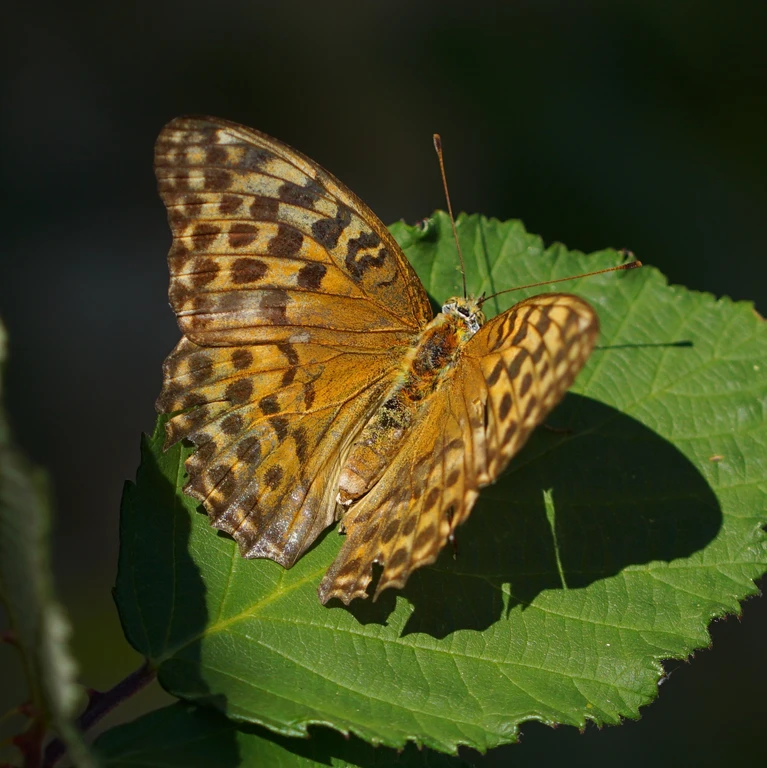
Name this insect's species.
Argynnis paphia
